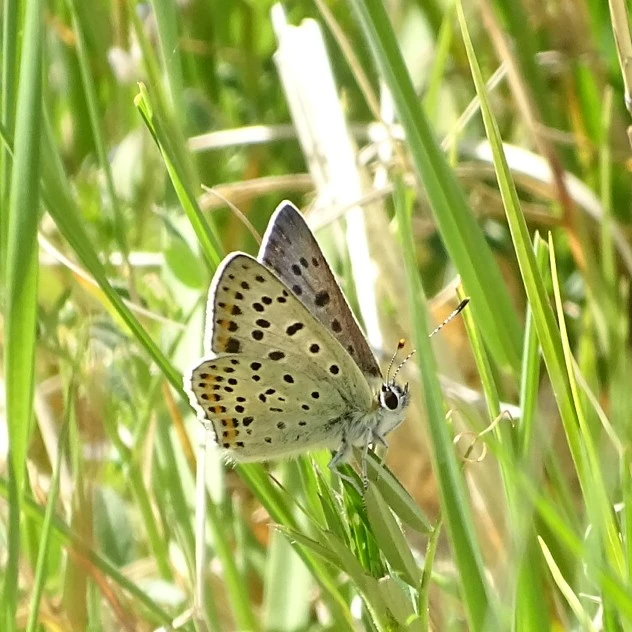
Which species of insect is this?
Lycaena tityrus (also Loweia tityrus)
